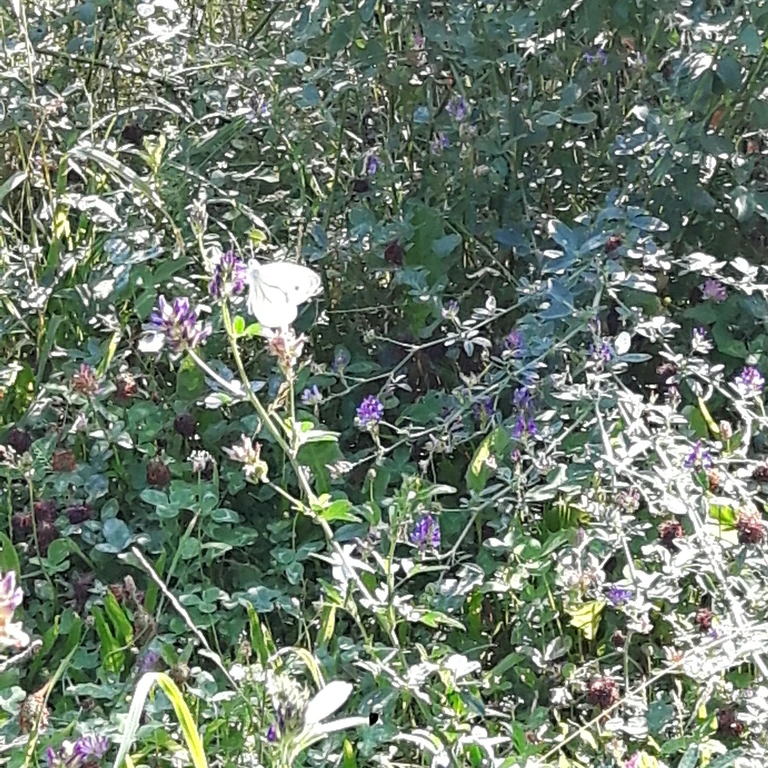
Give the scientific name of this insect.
Pieris napi
